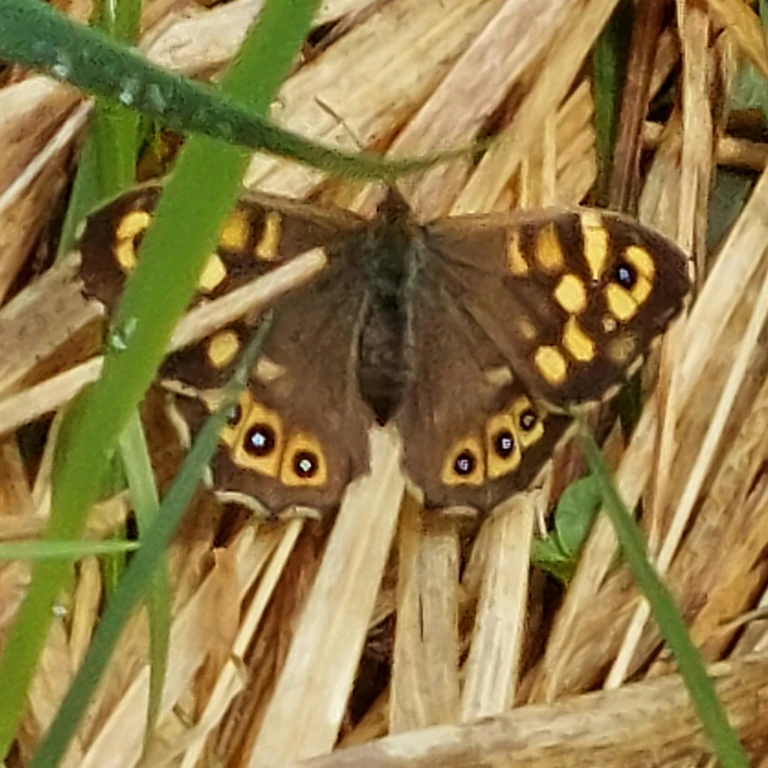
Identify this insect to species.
Pararge aegeria
